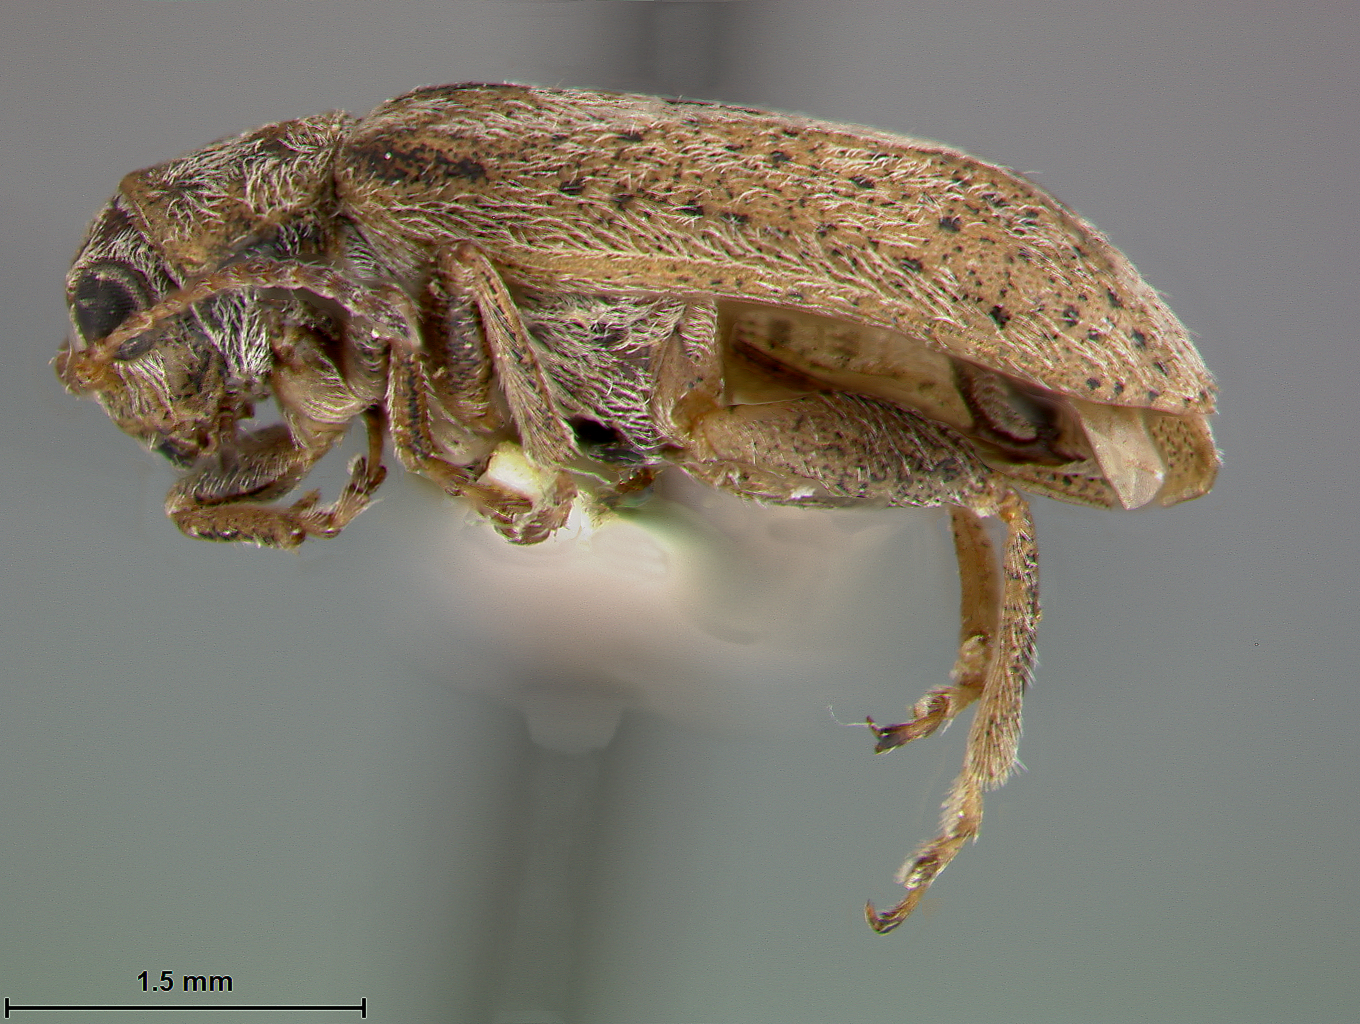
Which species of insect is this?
Monoxia grisea
